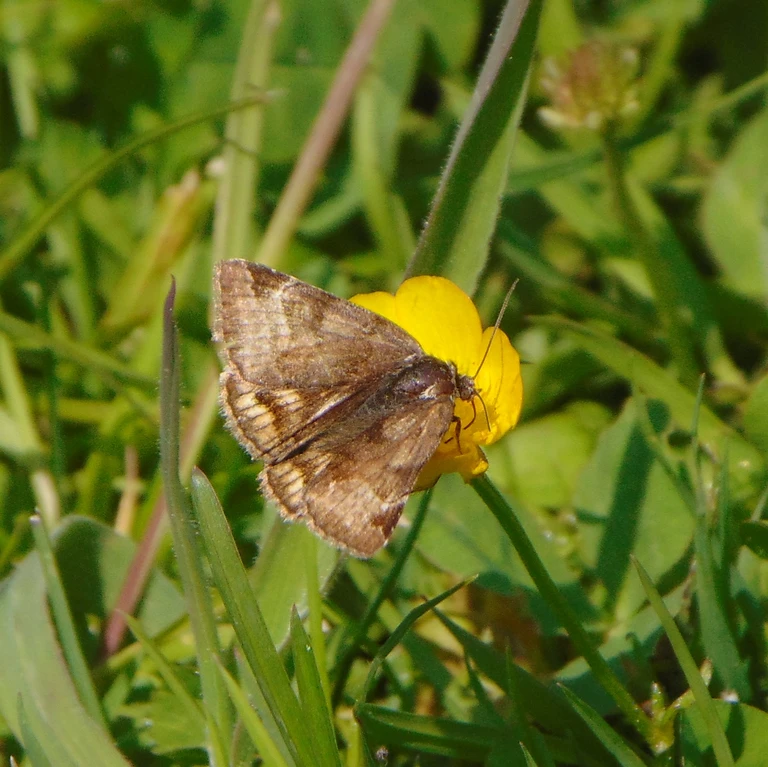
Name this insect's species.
Euclidia glyphica
